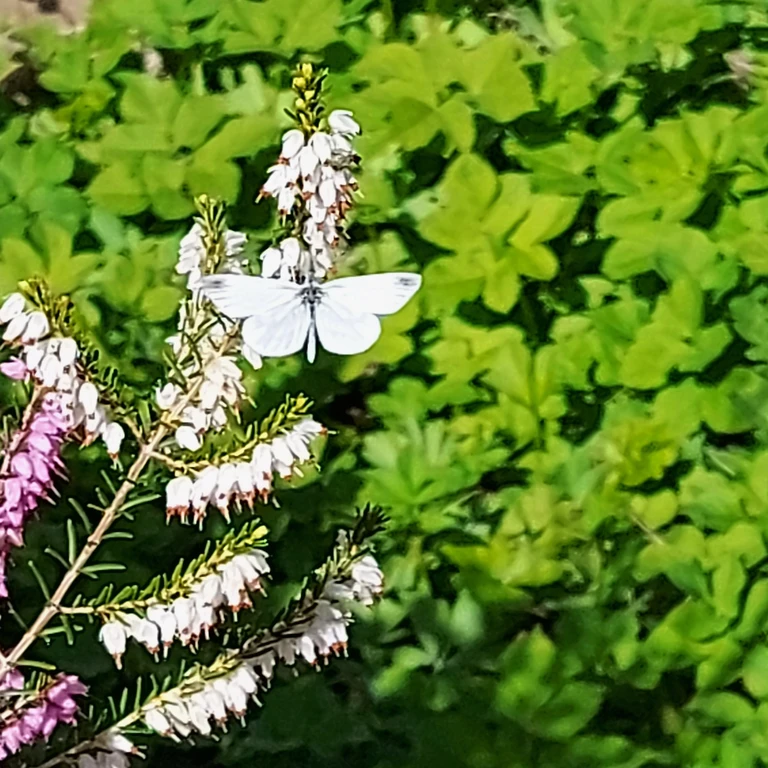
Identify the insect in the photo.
Leptidea sinapis/juvernica
